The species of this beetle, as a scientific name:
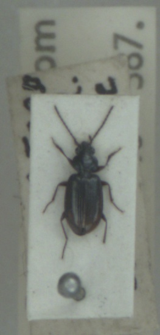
Bembidion aeneum
